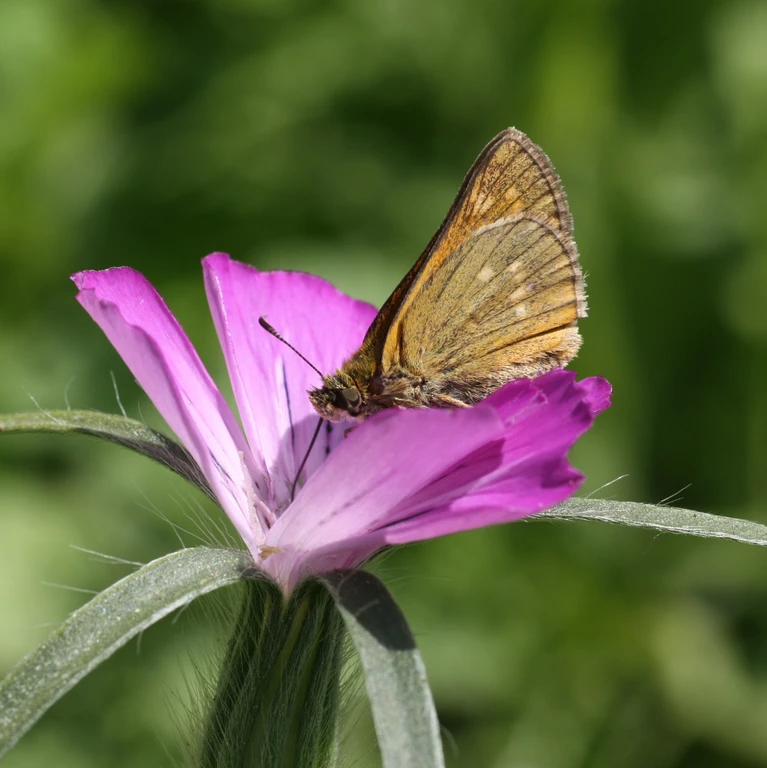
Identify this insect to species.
Ochlodes sylvanus (also Ochlodes venata)
